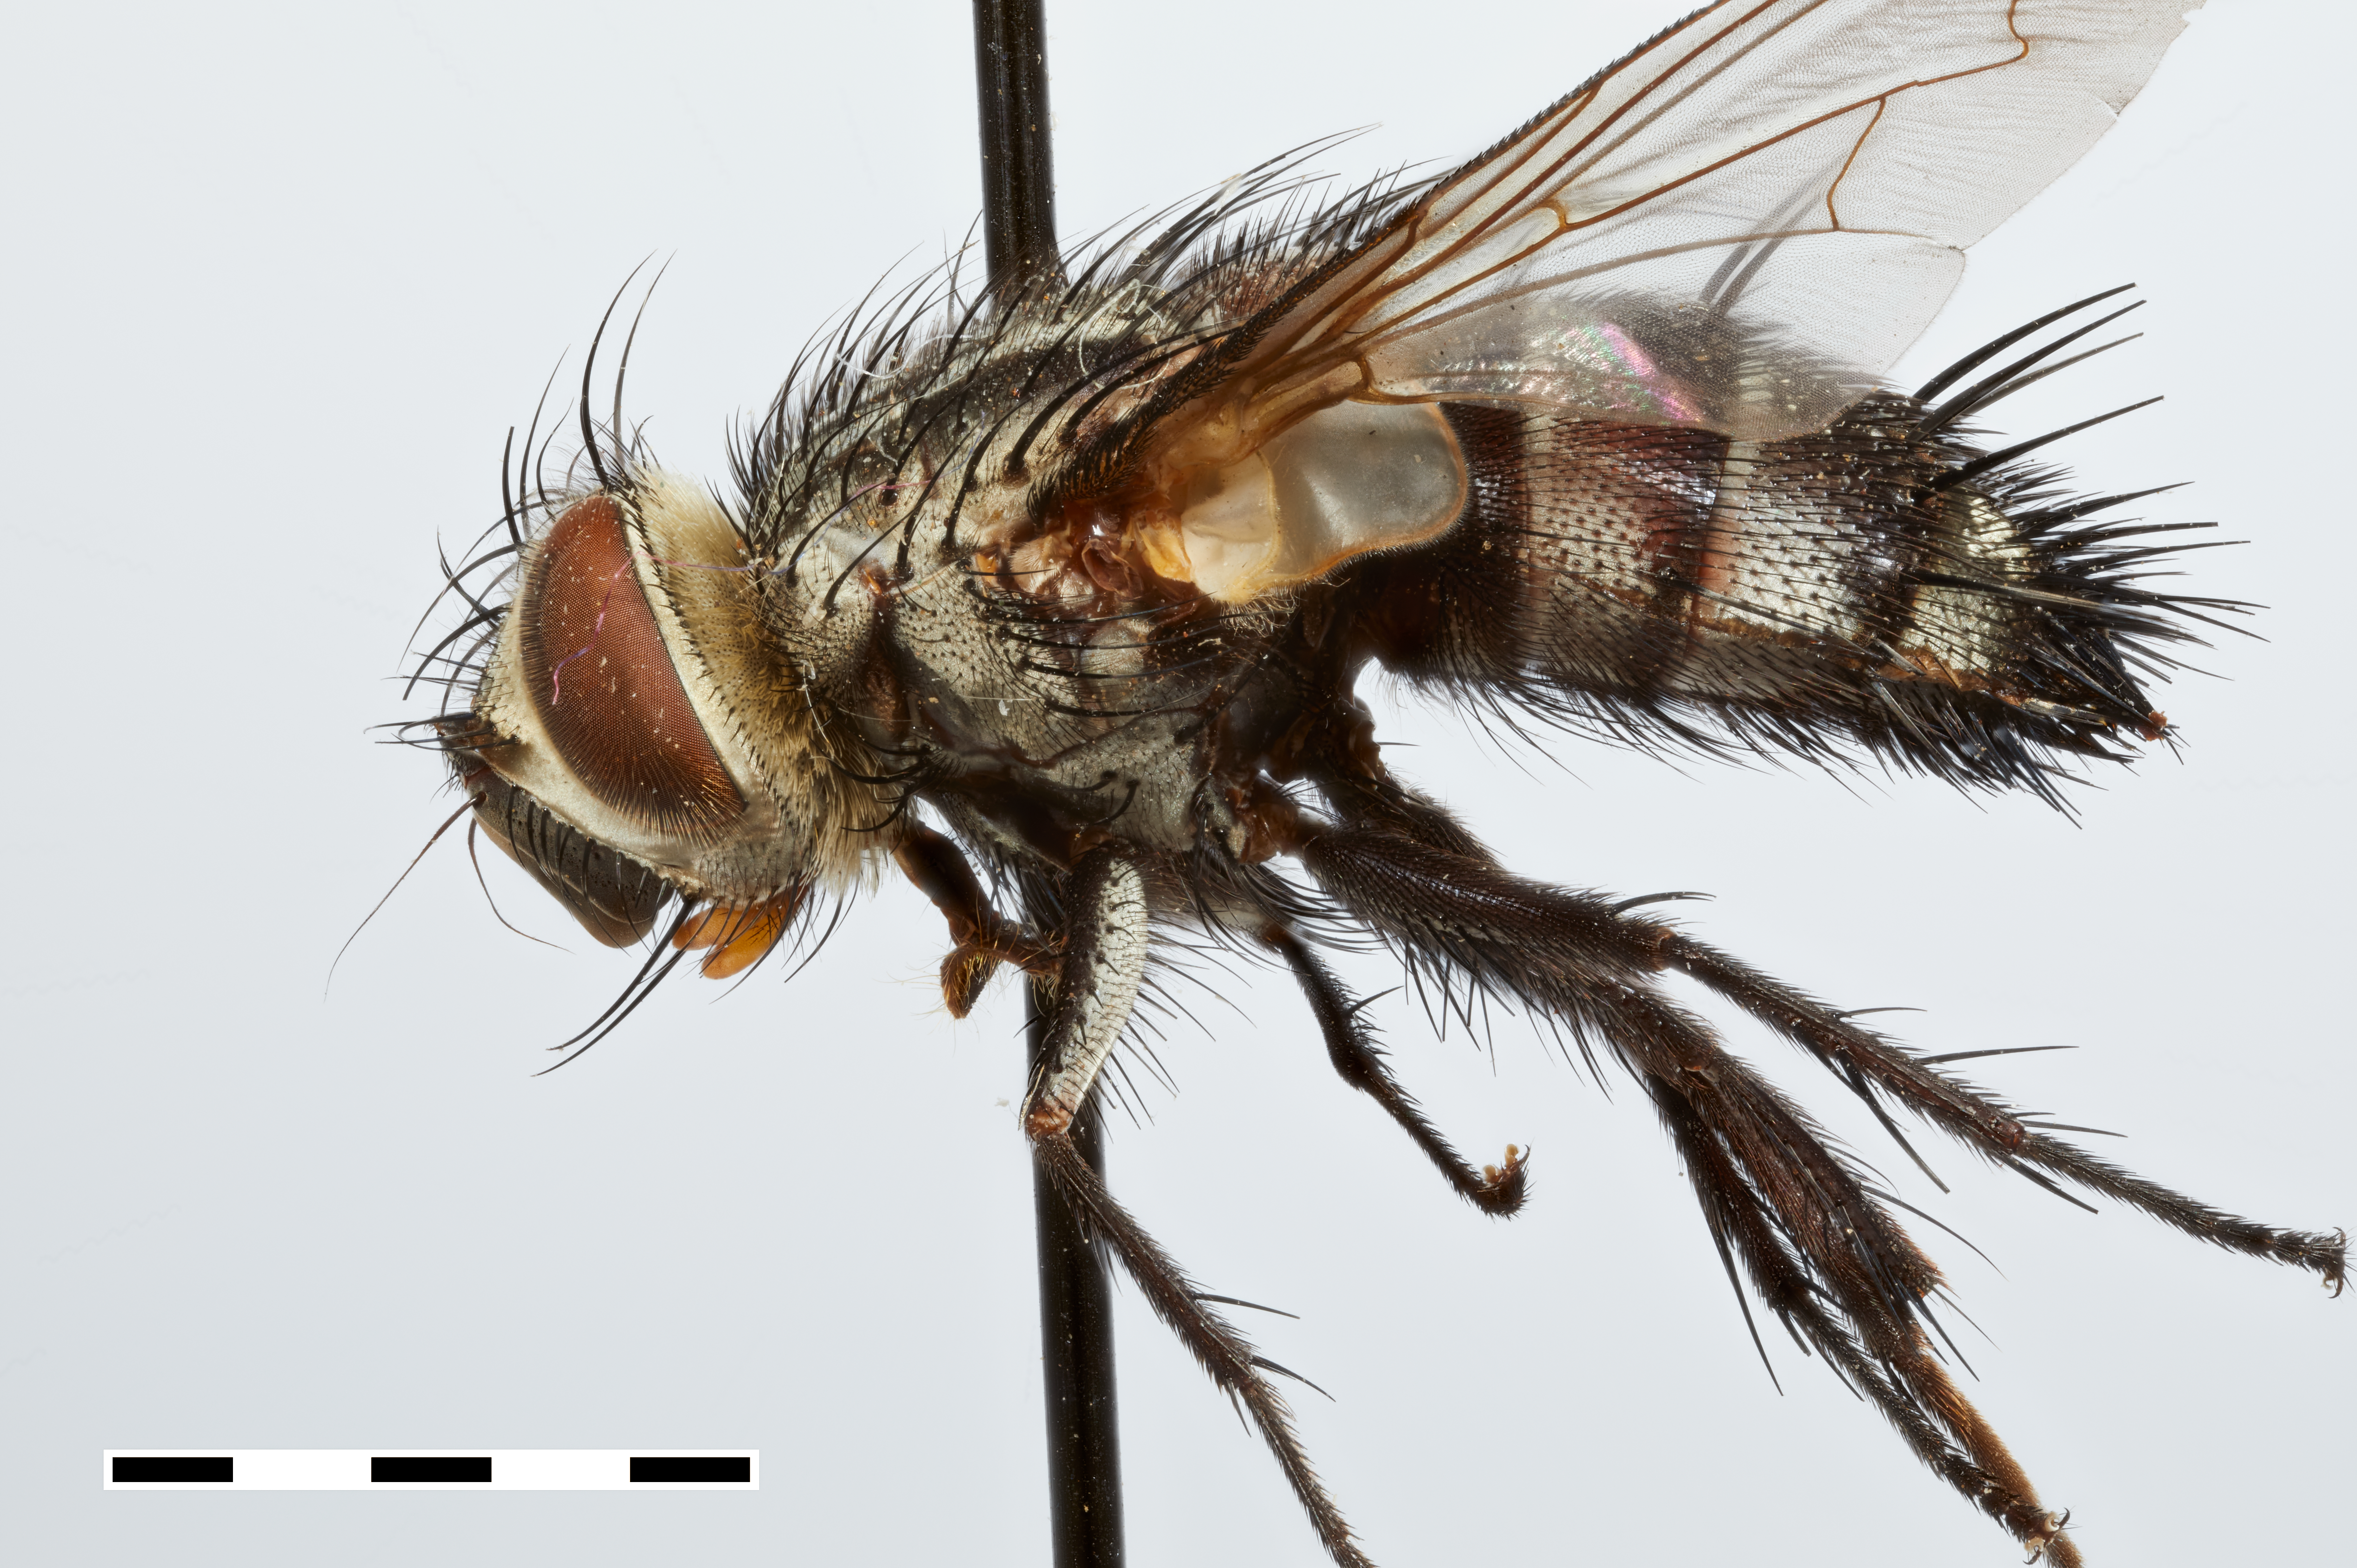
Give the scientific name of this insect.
Palpexorista phoroceroides
